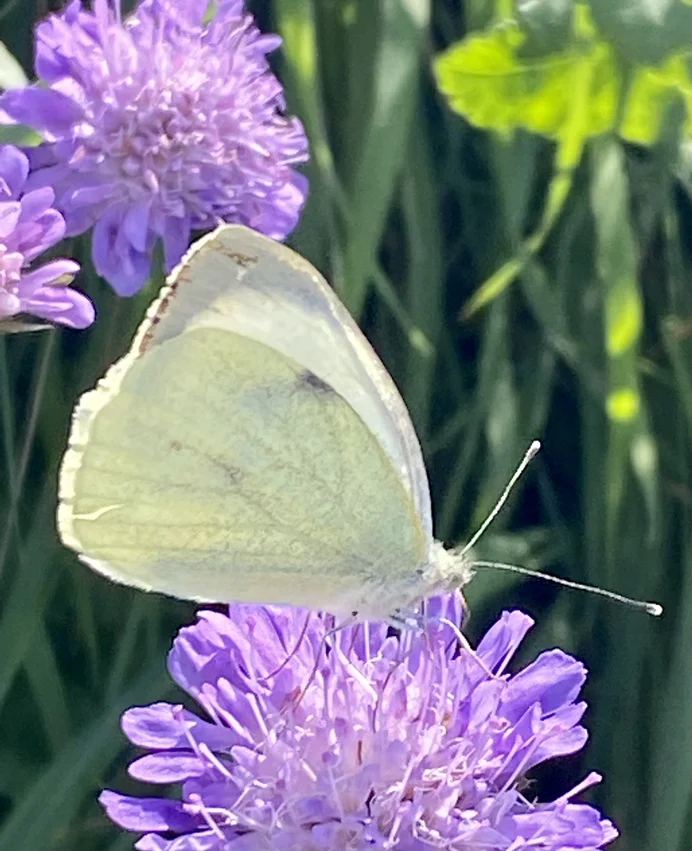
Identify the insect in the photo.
Pieris brassicae
